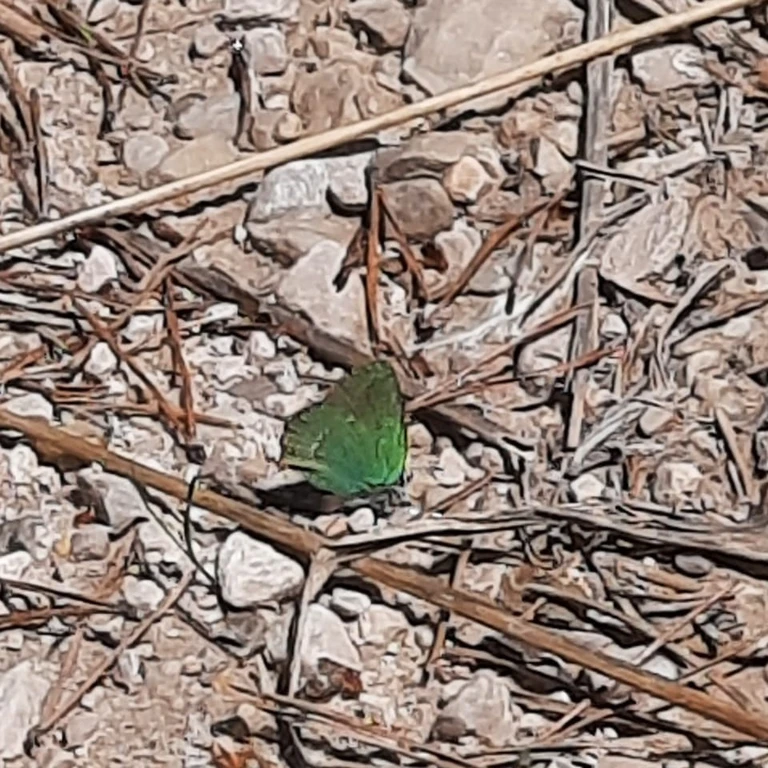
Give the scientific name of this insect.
Callophrys rubi
